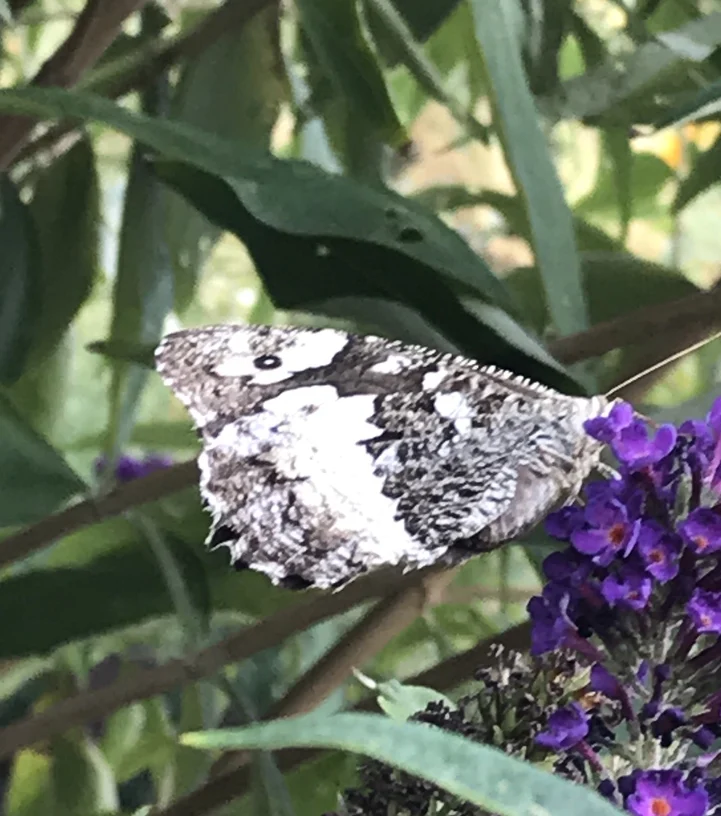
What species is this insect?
Brintesia circe
